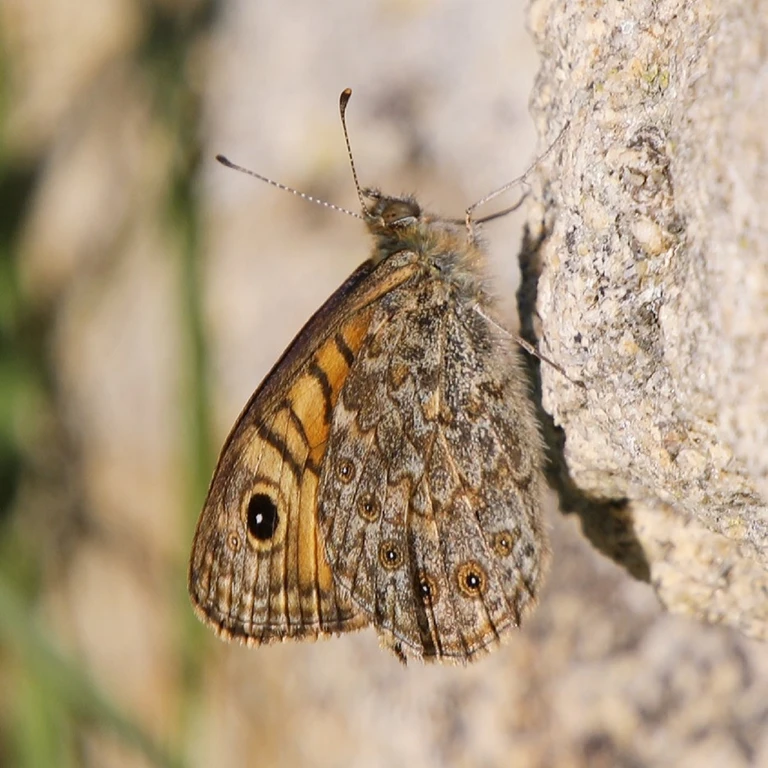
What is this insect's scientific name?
Lasiommata megera (also Pararge megera)
